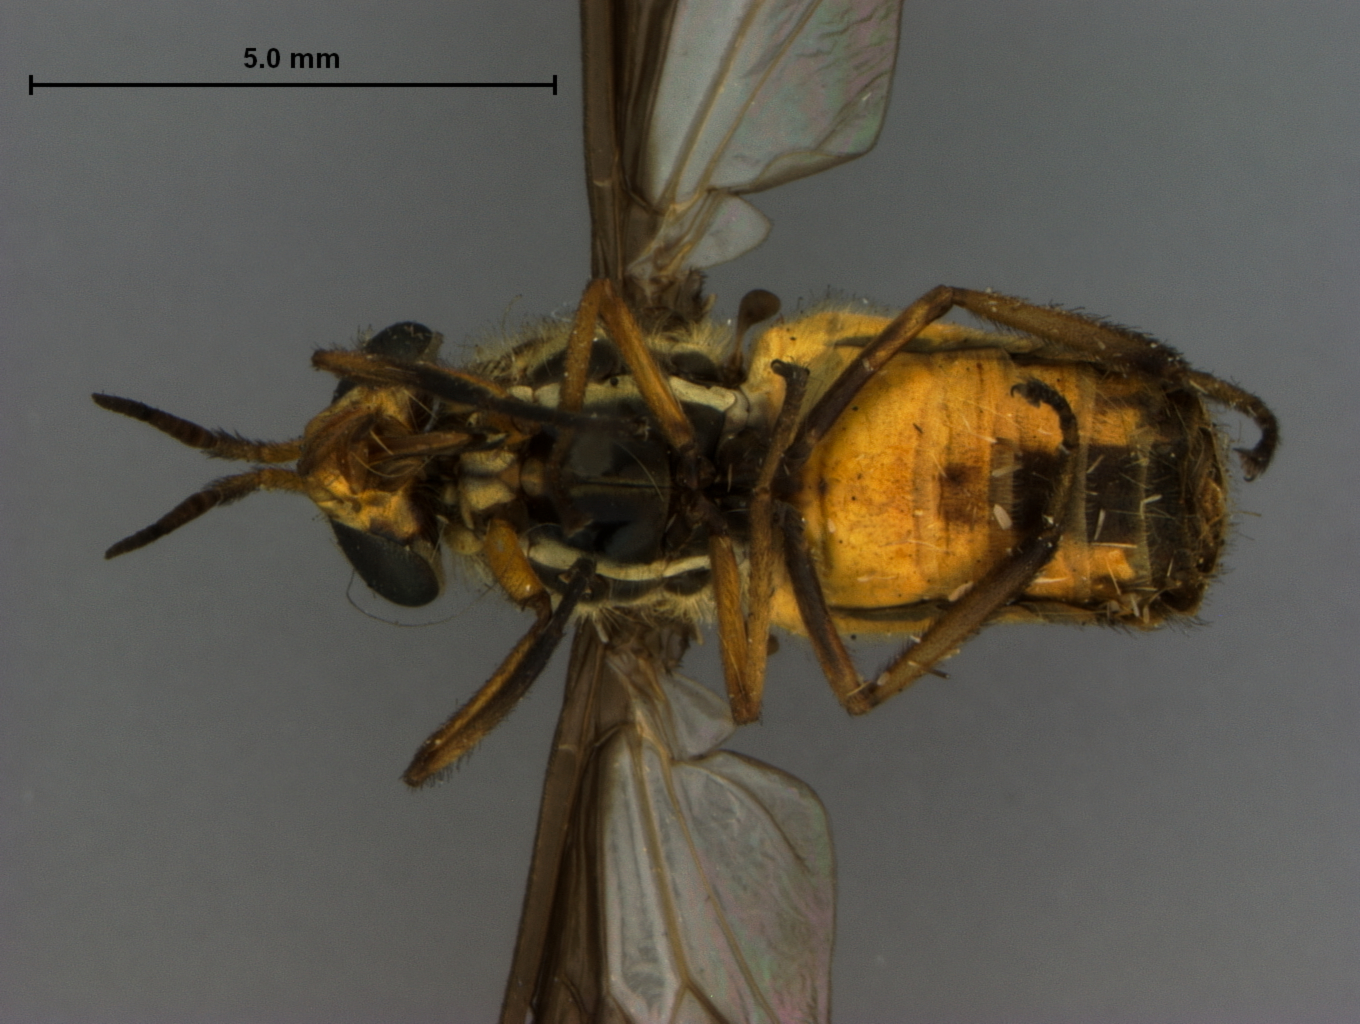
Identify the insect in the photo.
Chrysops hinei
